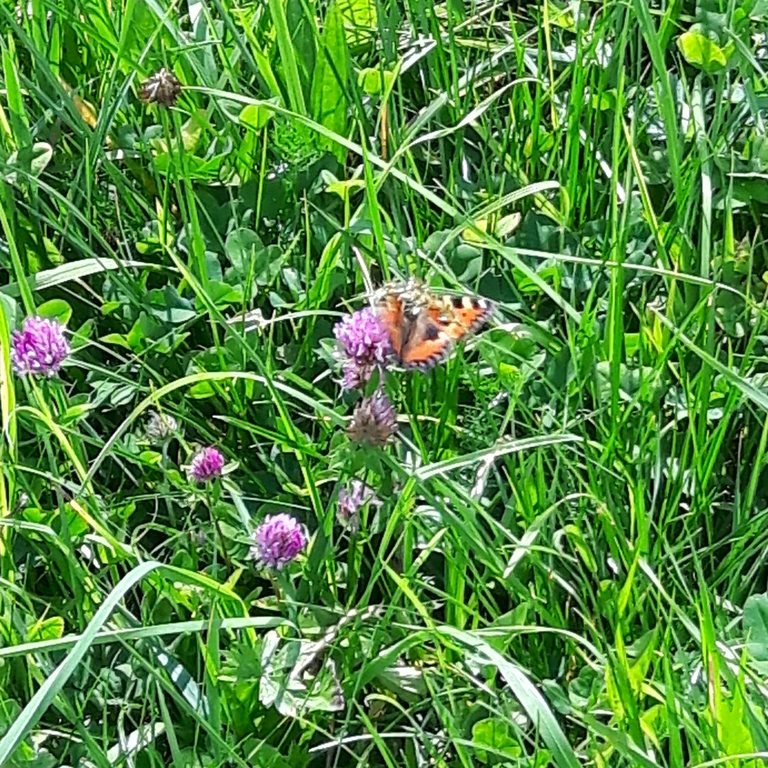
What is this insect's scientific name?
Aglais urticae
